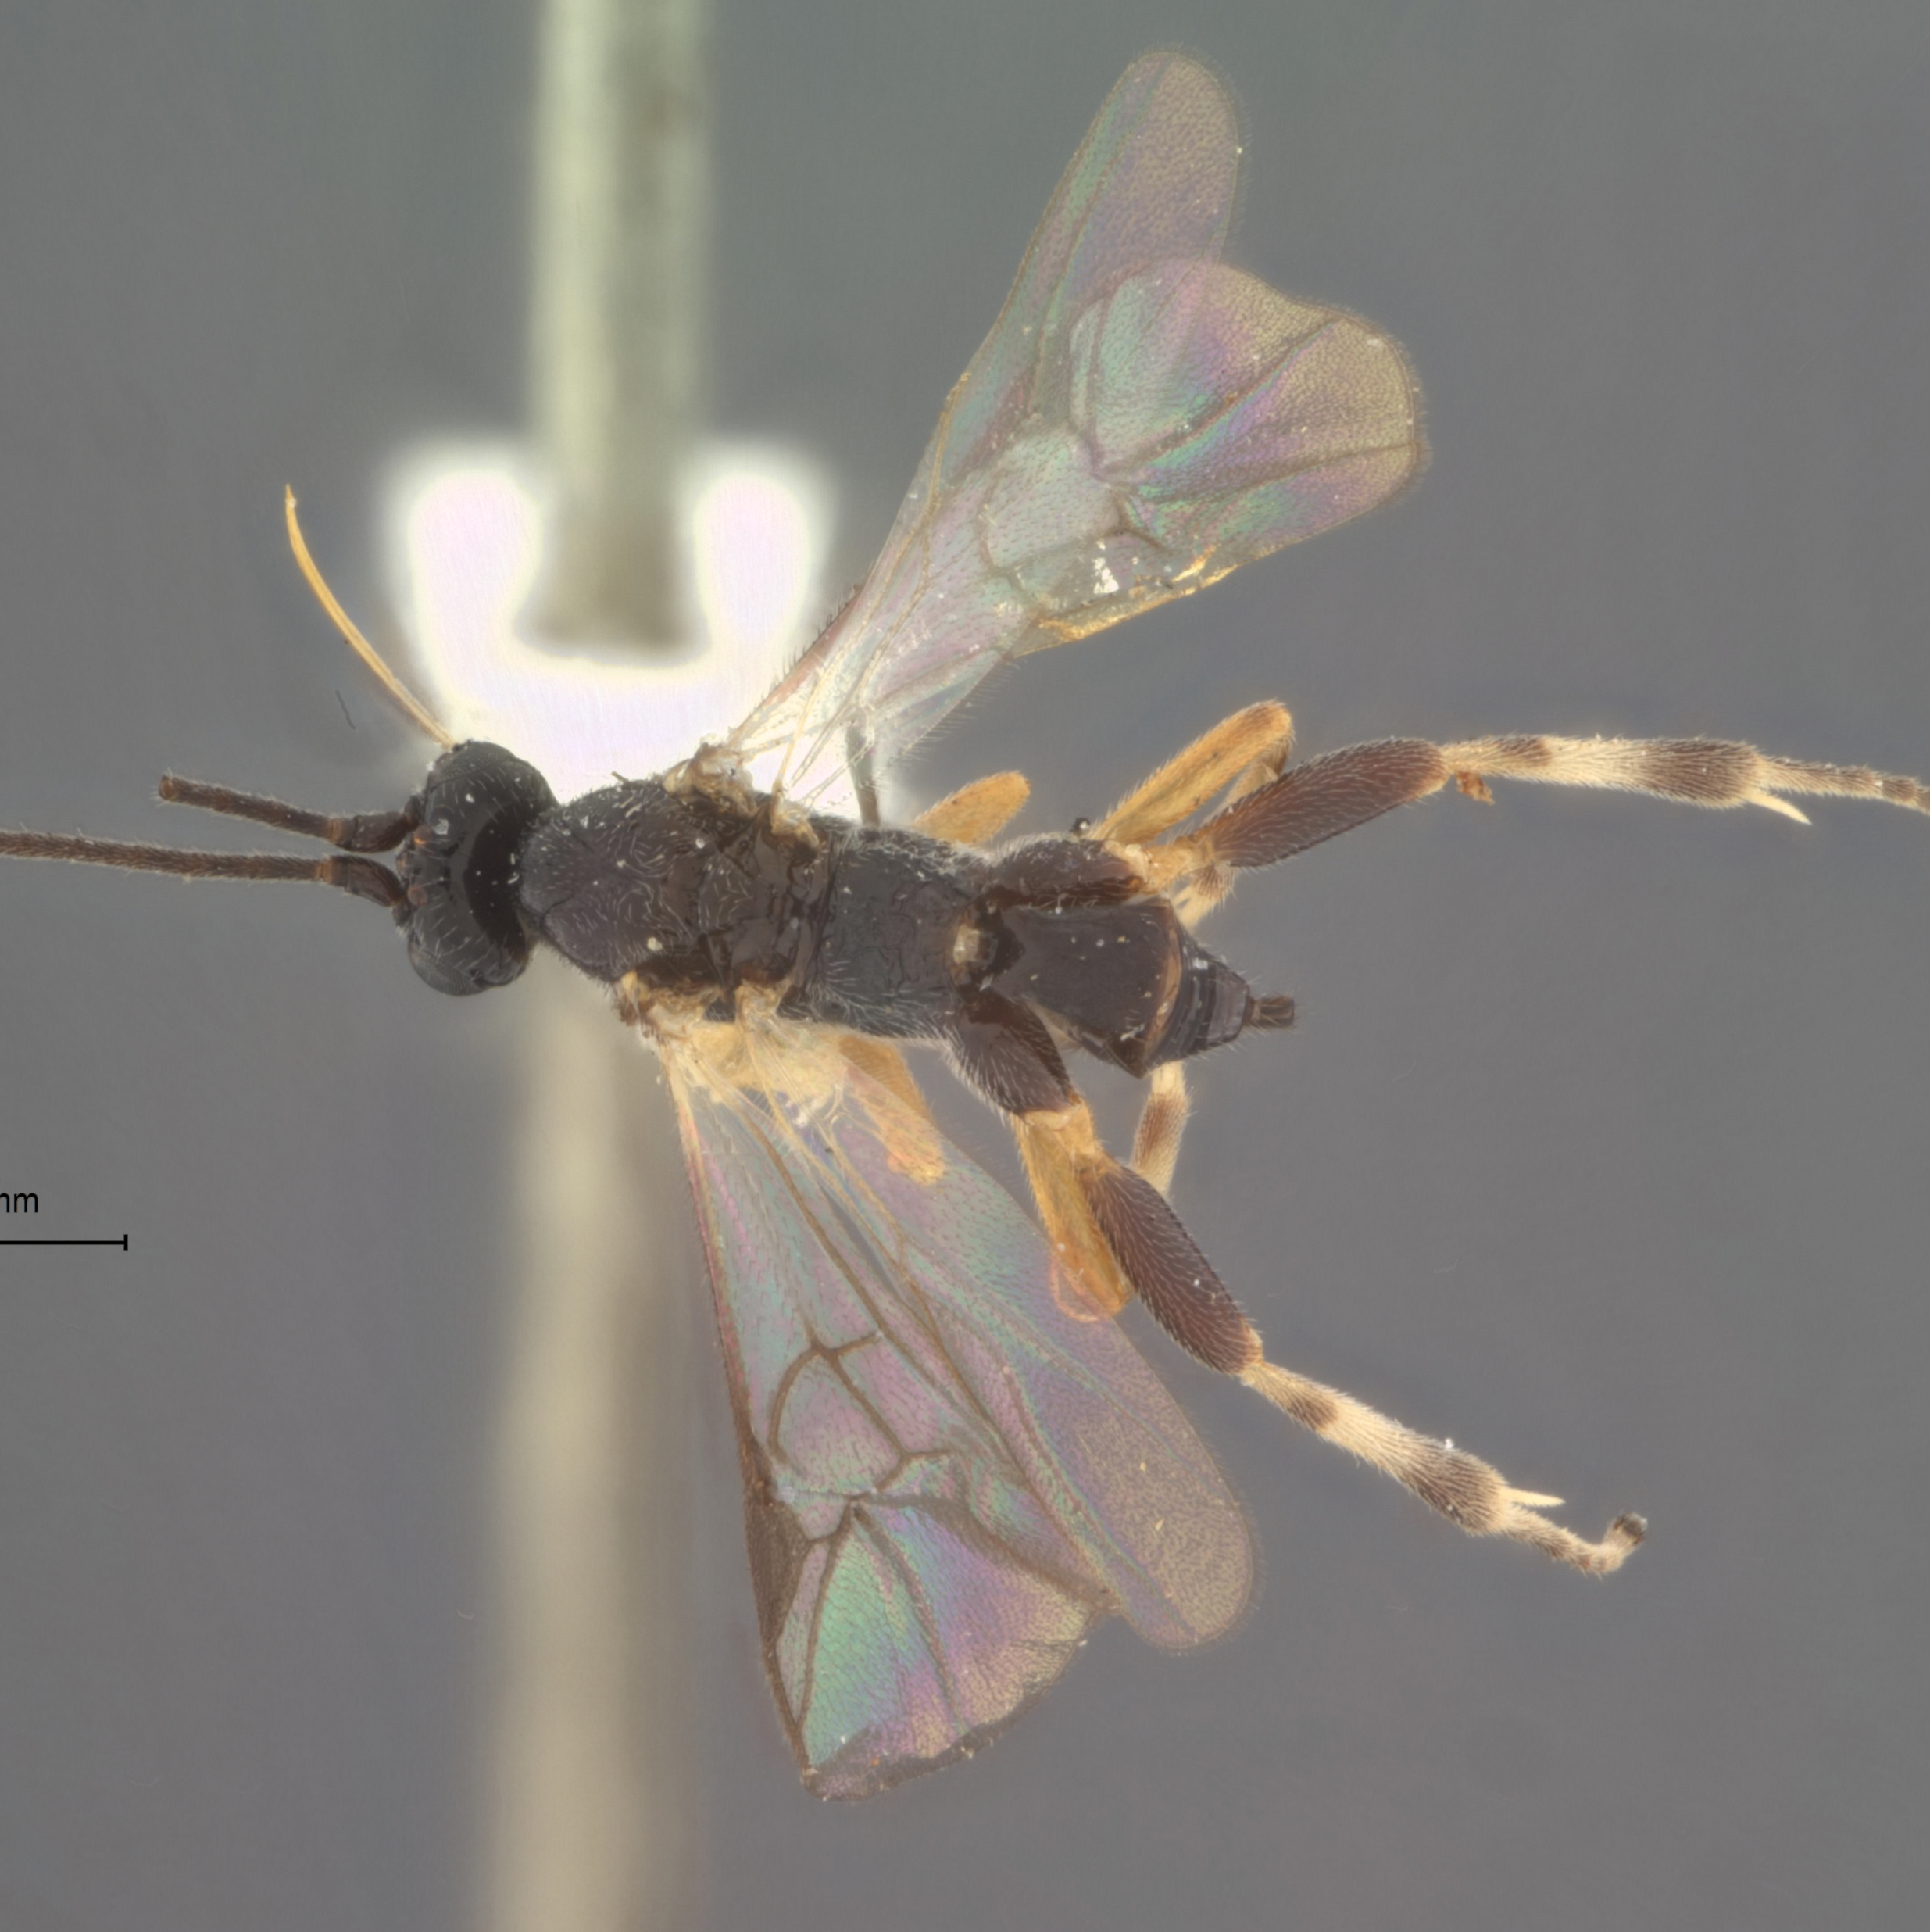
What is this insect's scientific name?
Bassus coleophorae
